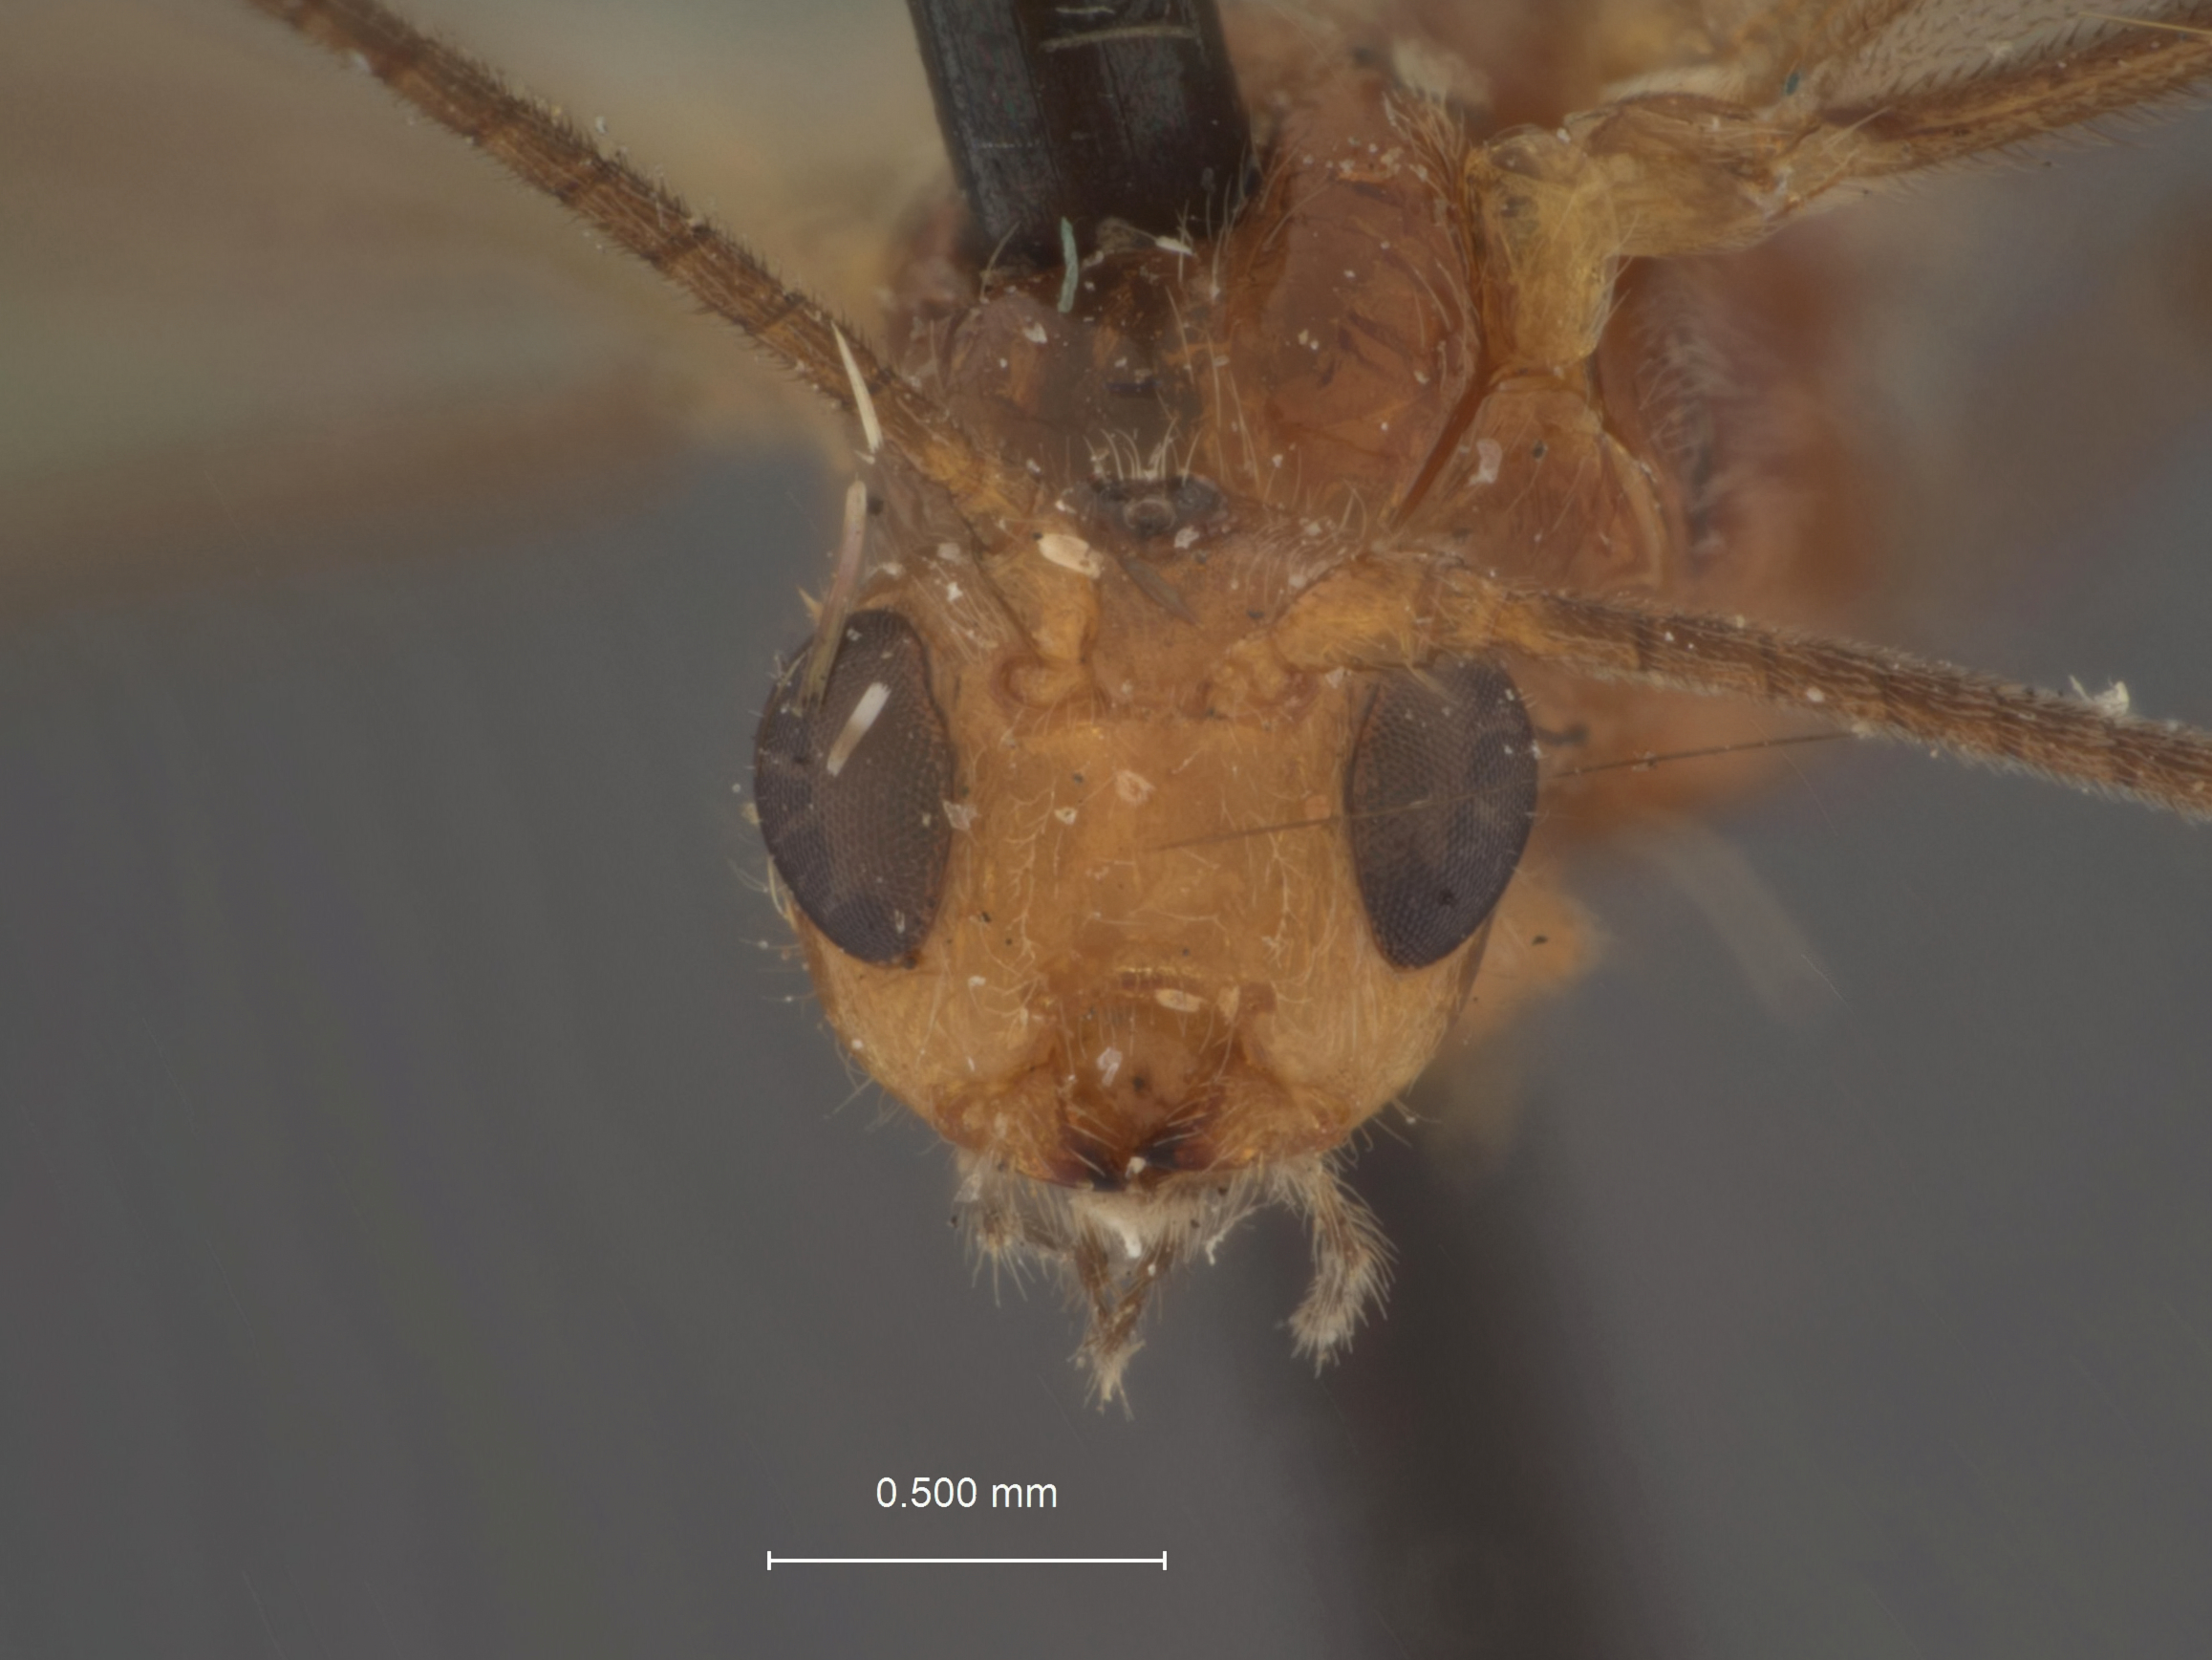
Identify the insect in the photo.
Microbracon nawaasorum
